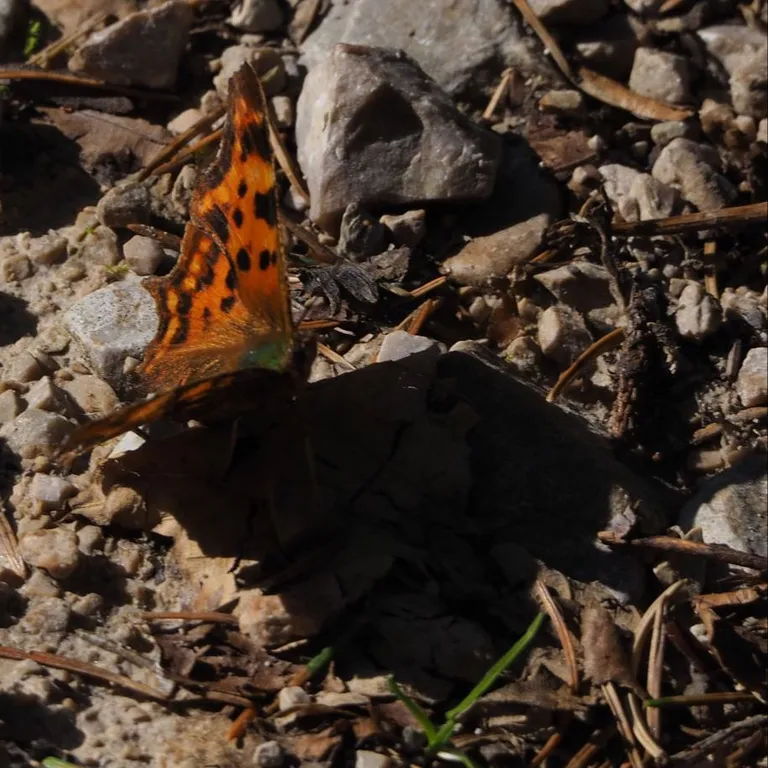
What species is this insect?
Polygonia c-album
